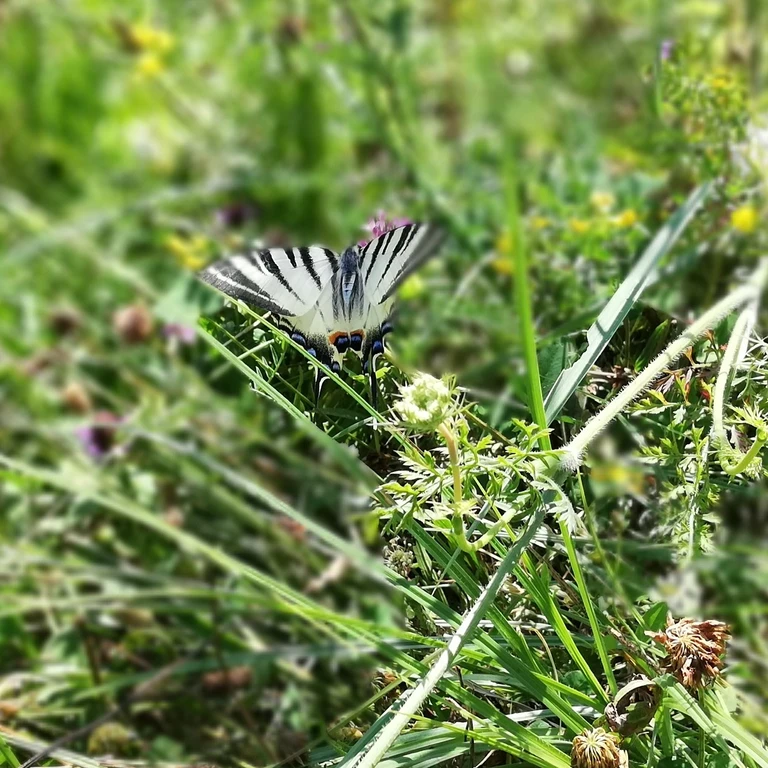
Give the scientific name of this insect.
Iphiclides podalirius
